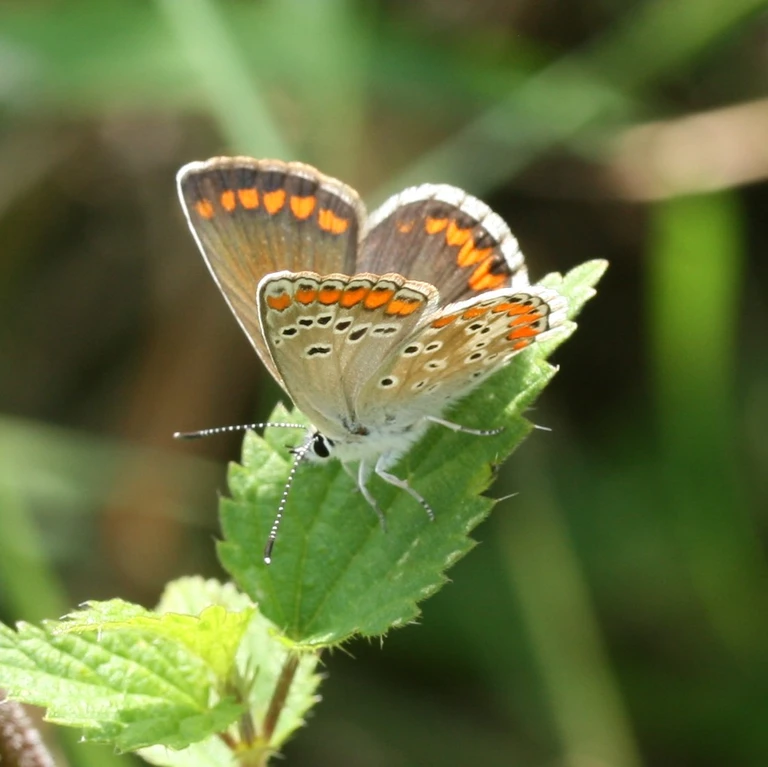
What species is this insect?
Aricia agestis/artaxerxes
